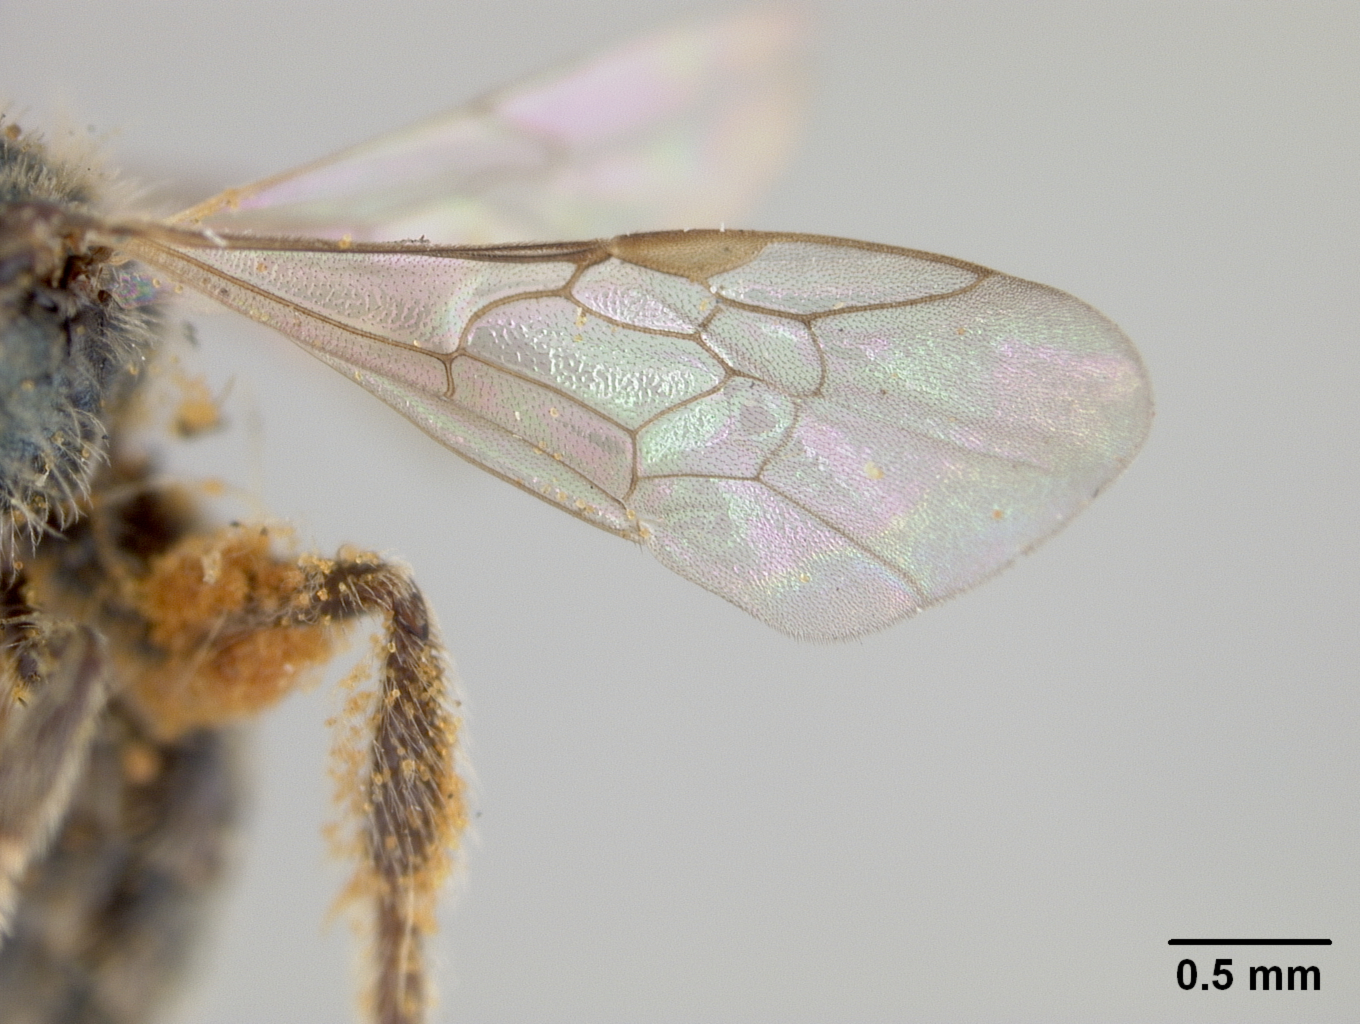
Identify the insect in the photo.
Dialictus costaricensis
